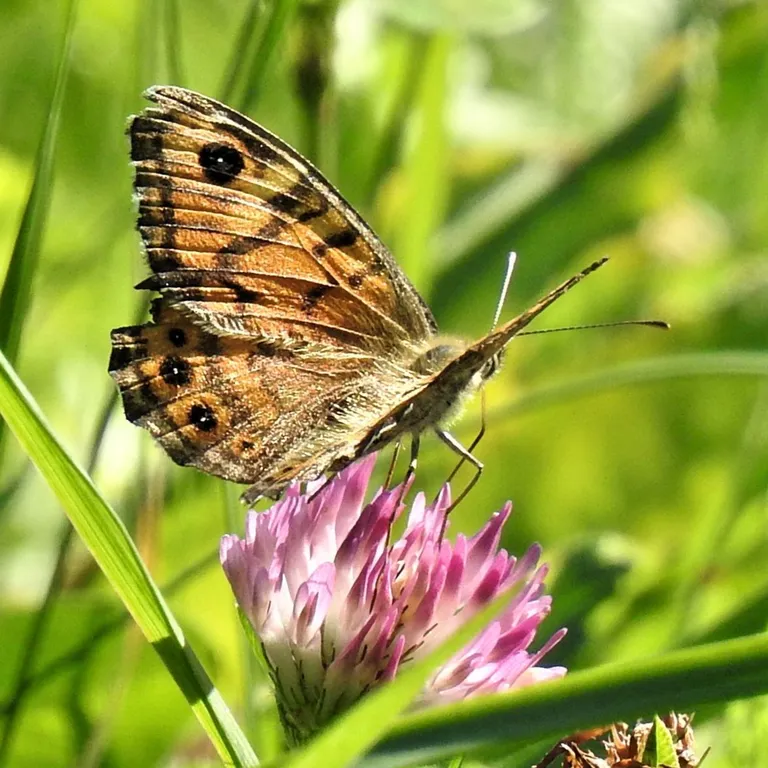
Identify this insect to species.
Lasiommata megera (also Pararge megera)
